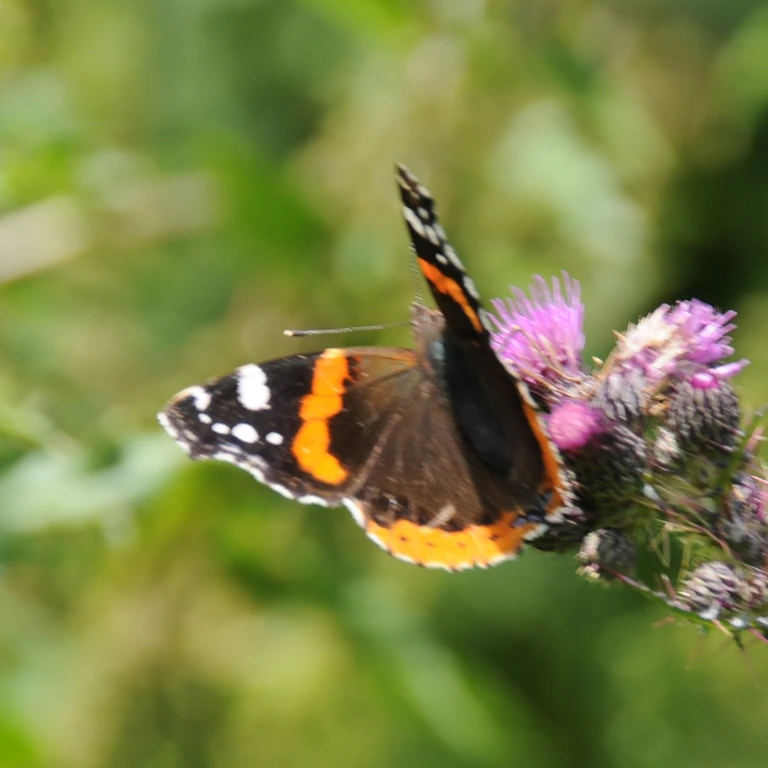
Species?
Vanessa atalanta
